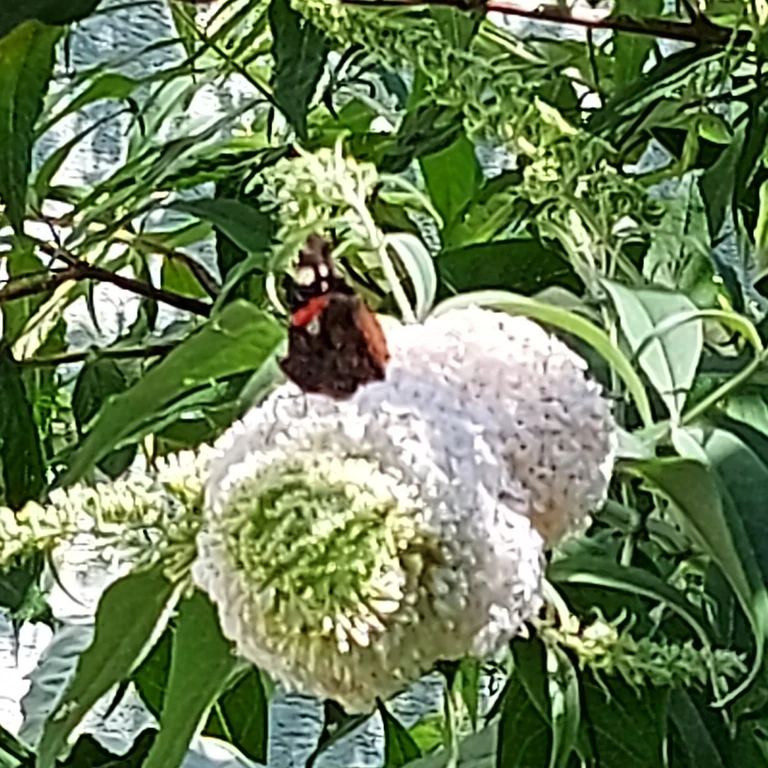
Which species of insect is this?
Vanessa atalanta
